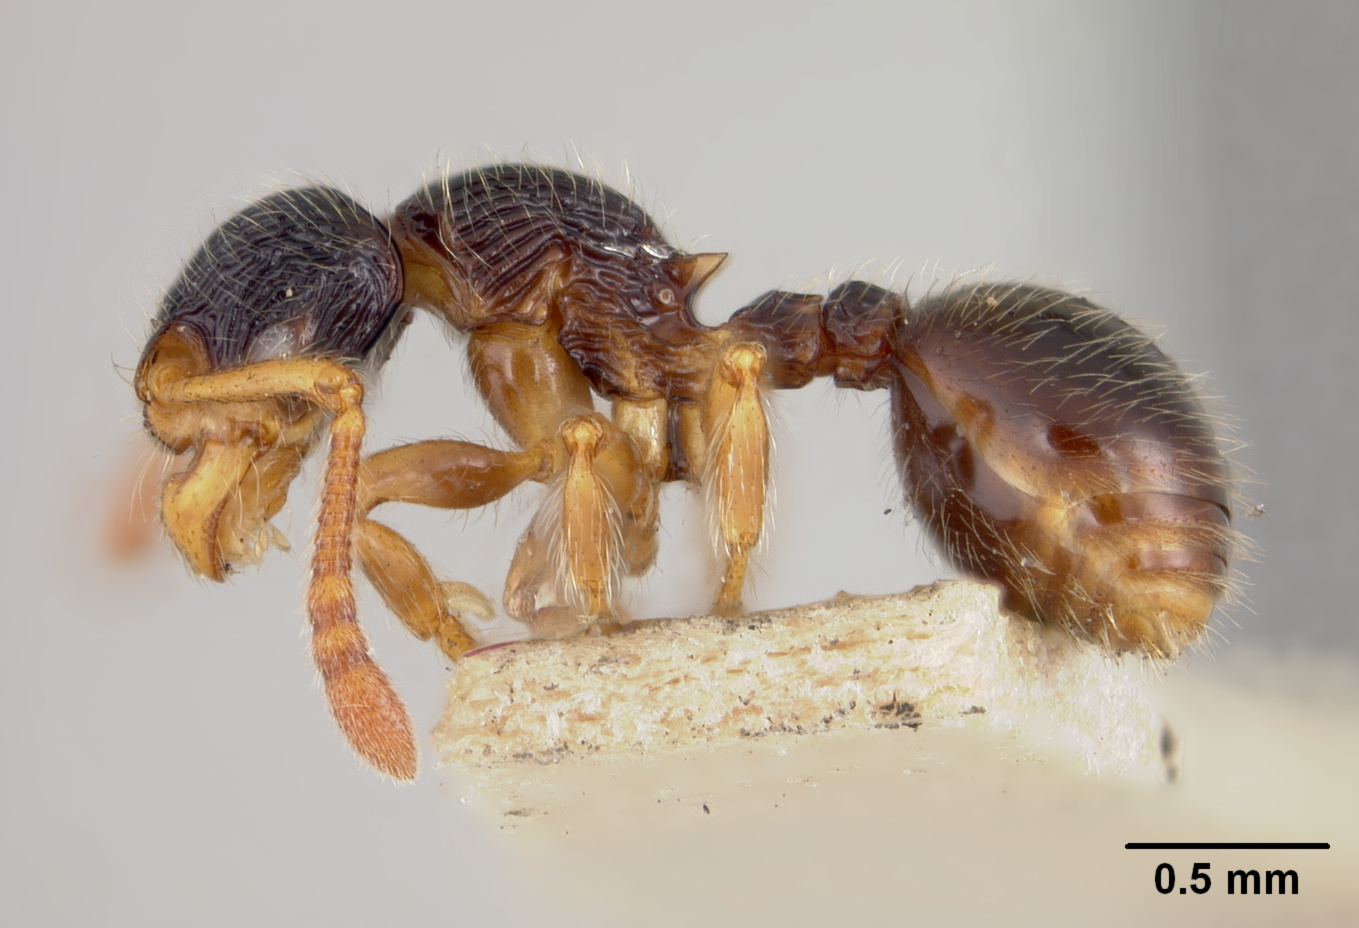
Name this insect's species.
Myrmecina modesta
